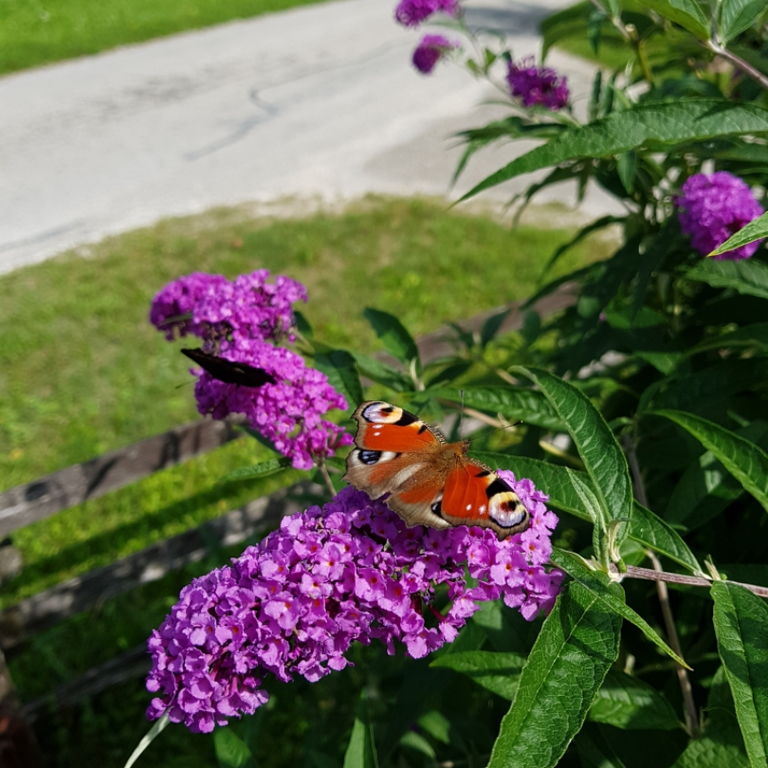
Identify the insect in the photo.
Aglais io
